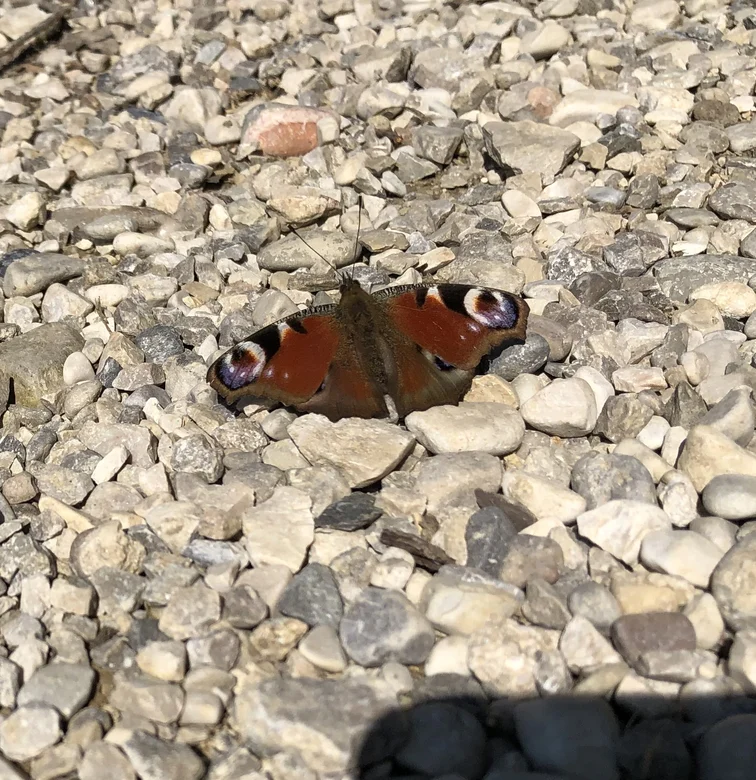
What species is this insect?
Aglais io
